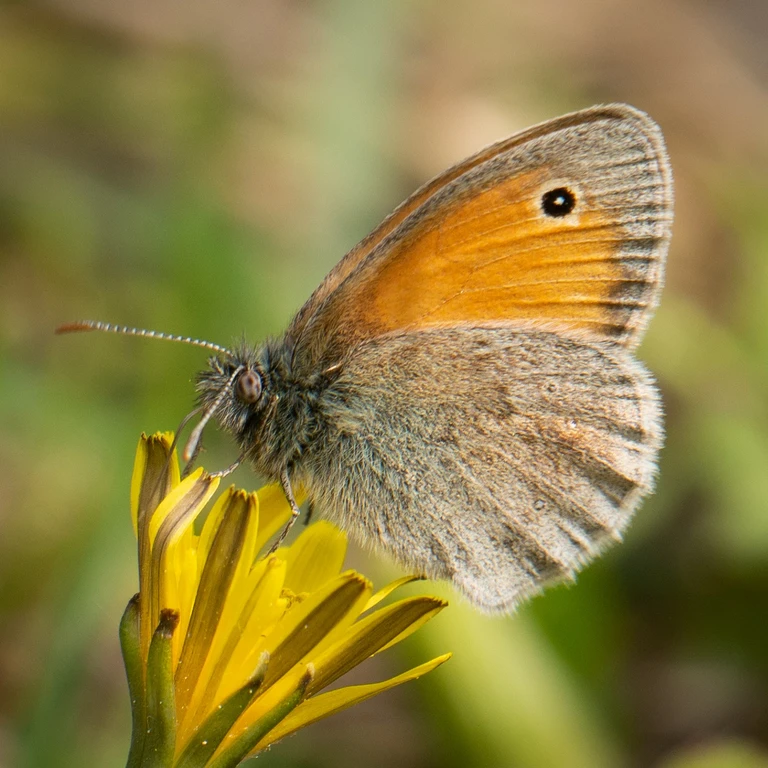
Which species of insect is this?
Coenonympha pamphilus
